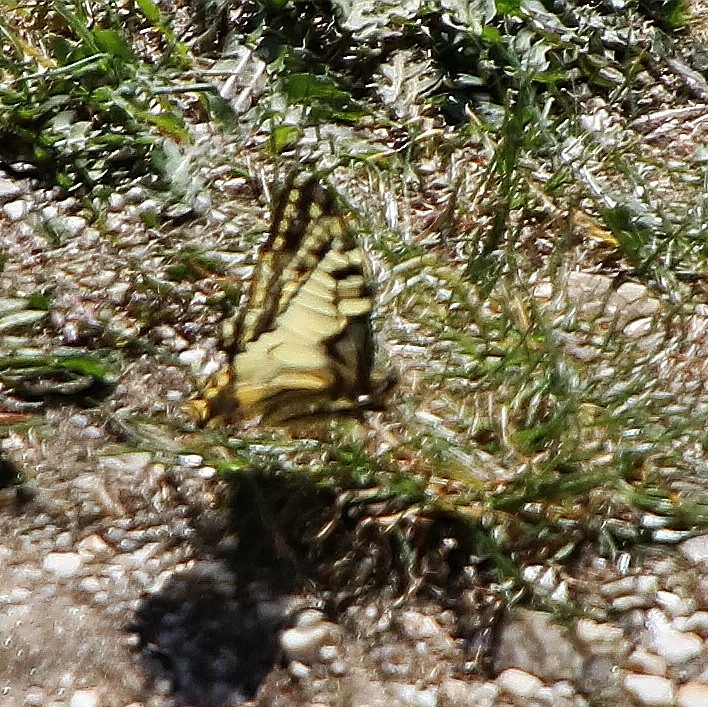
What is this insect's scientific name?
Papilio machaon
